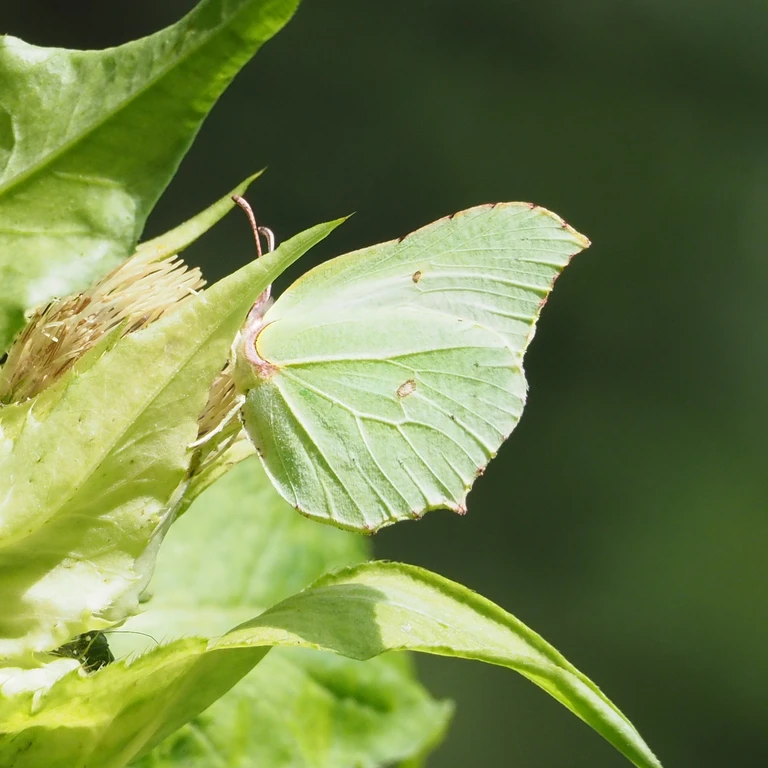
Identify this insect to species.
Gonepteryx rhamni
